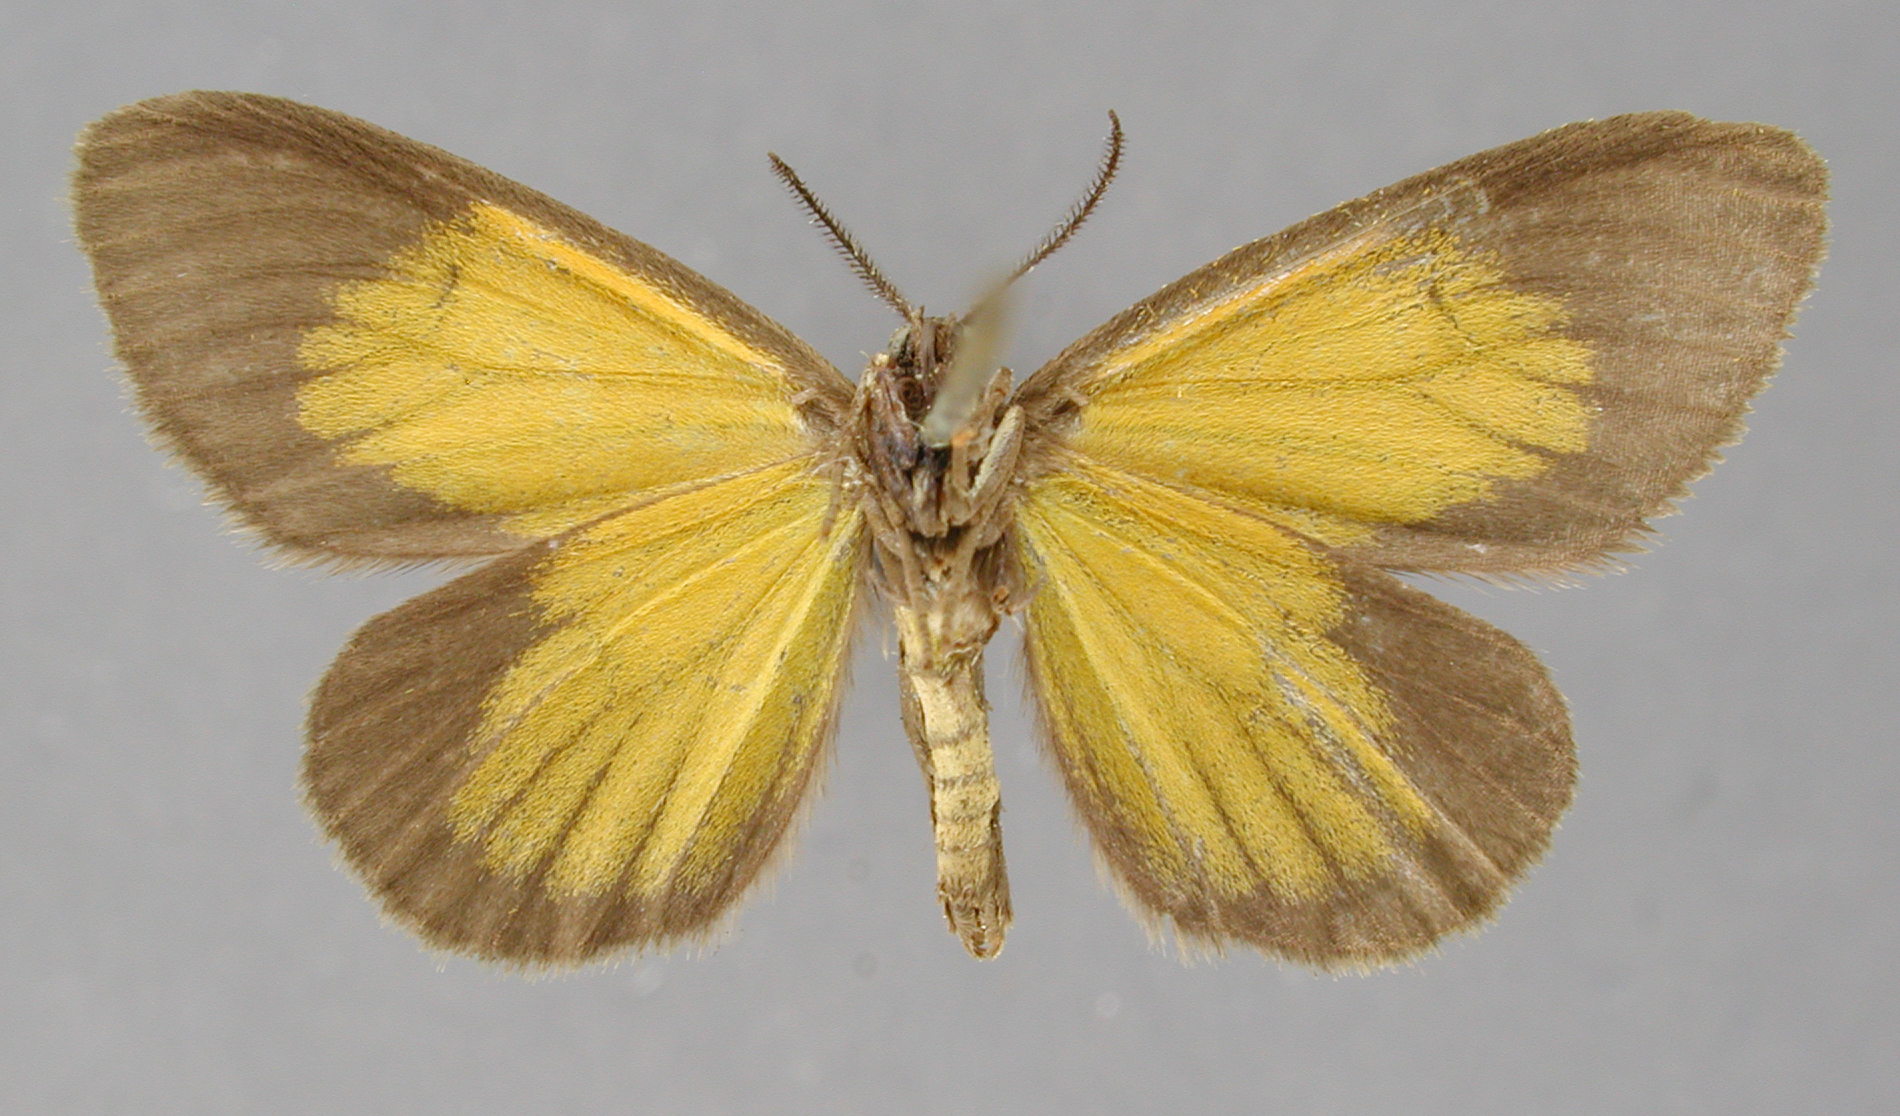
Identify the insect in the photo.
Eudule neorina
